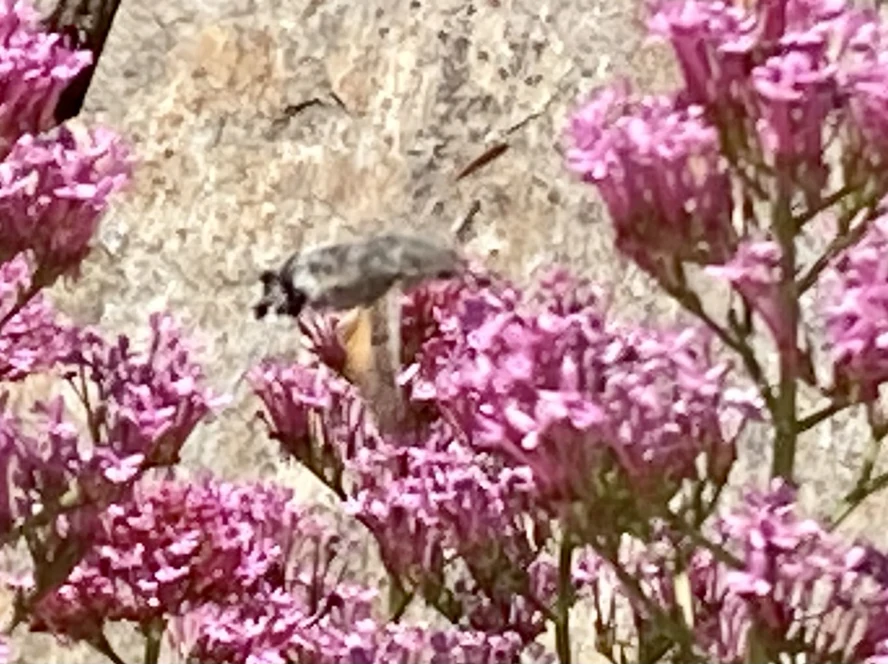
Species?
Macroglossum stellatarum
